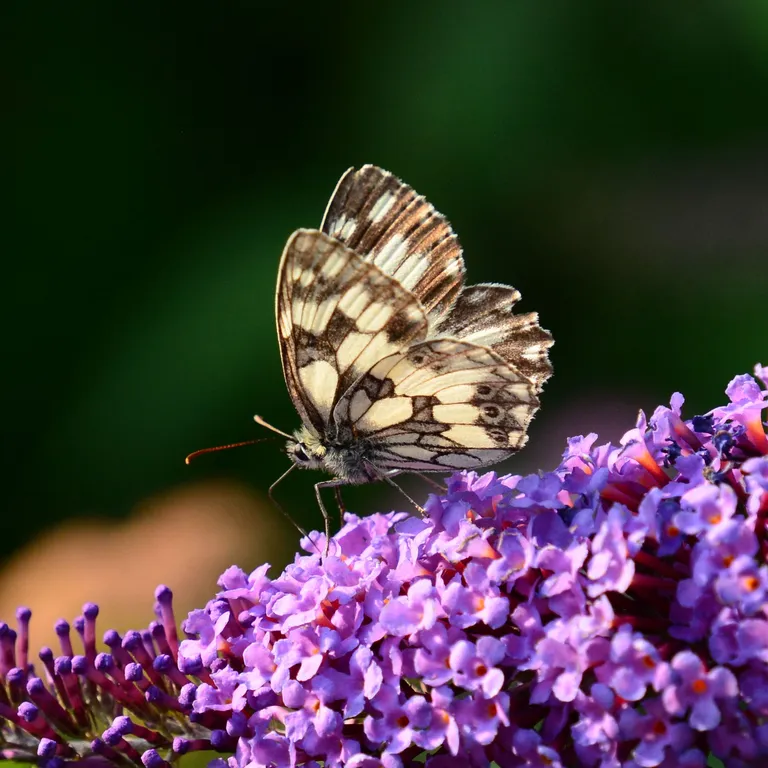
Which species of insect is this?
Melanargia galathea
